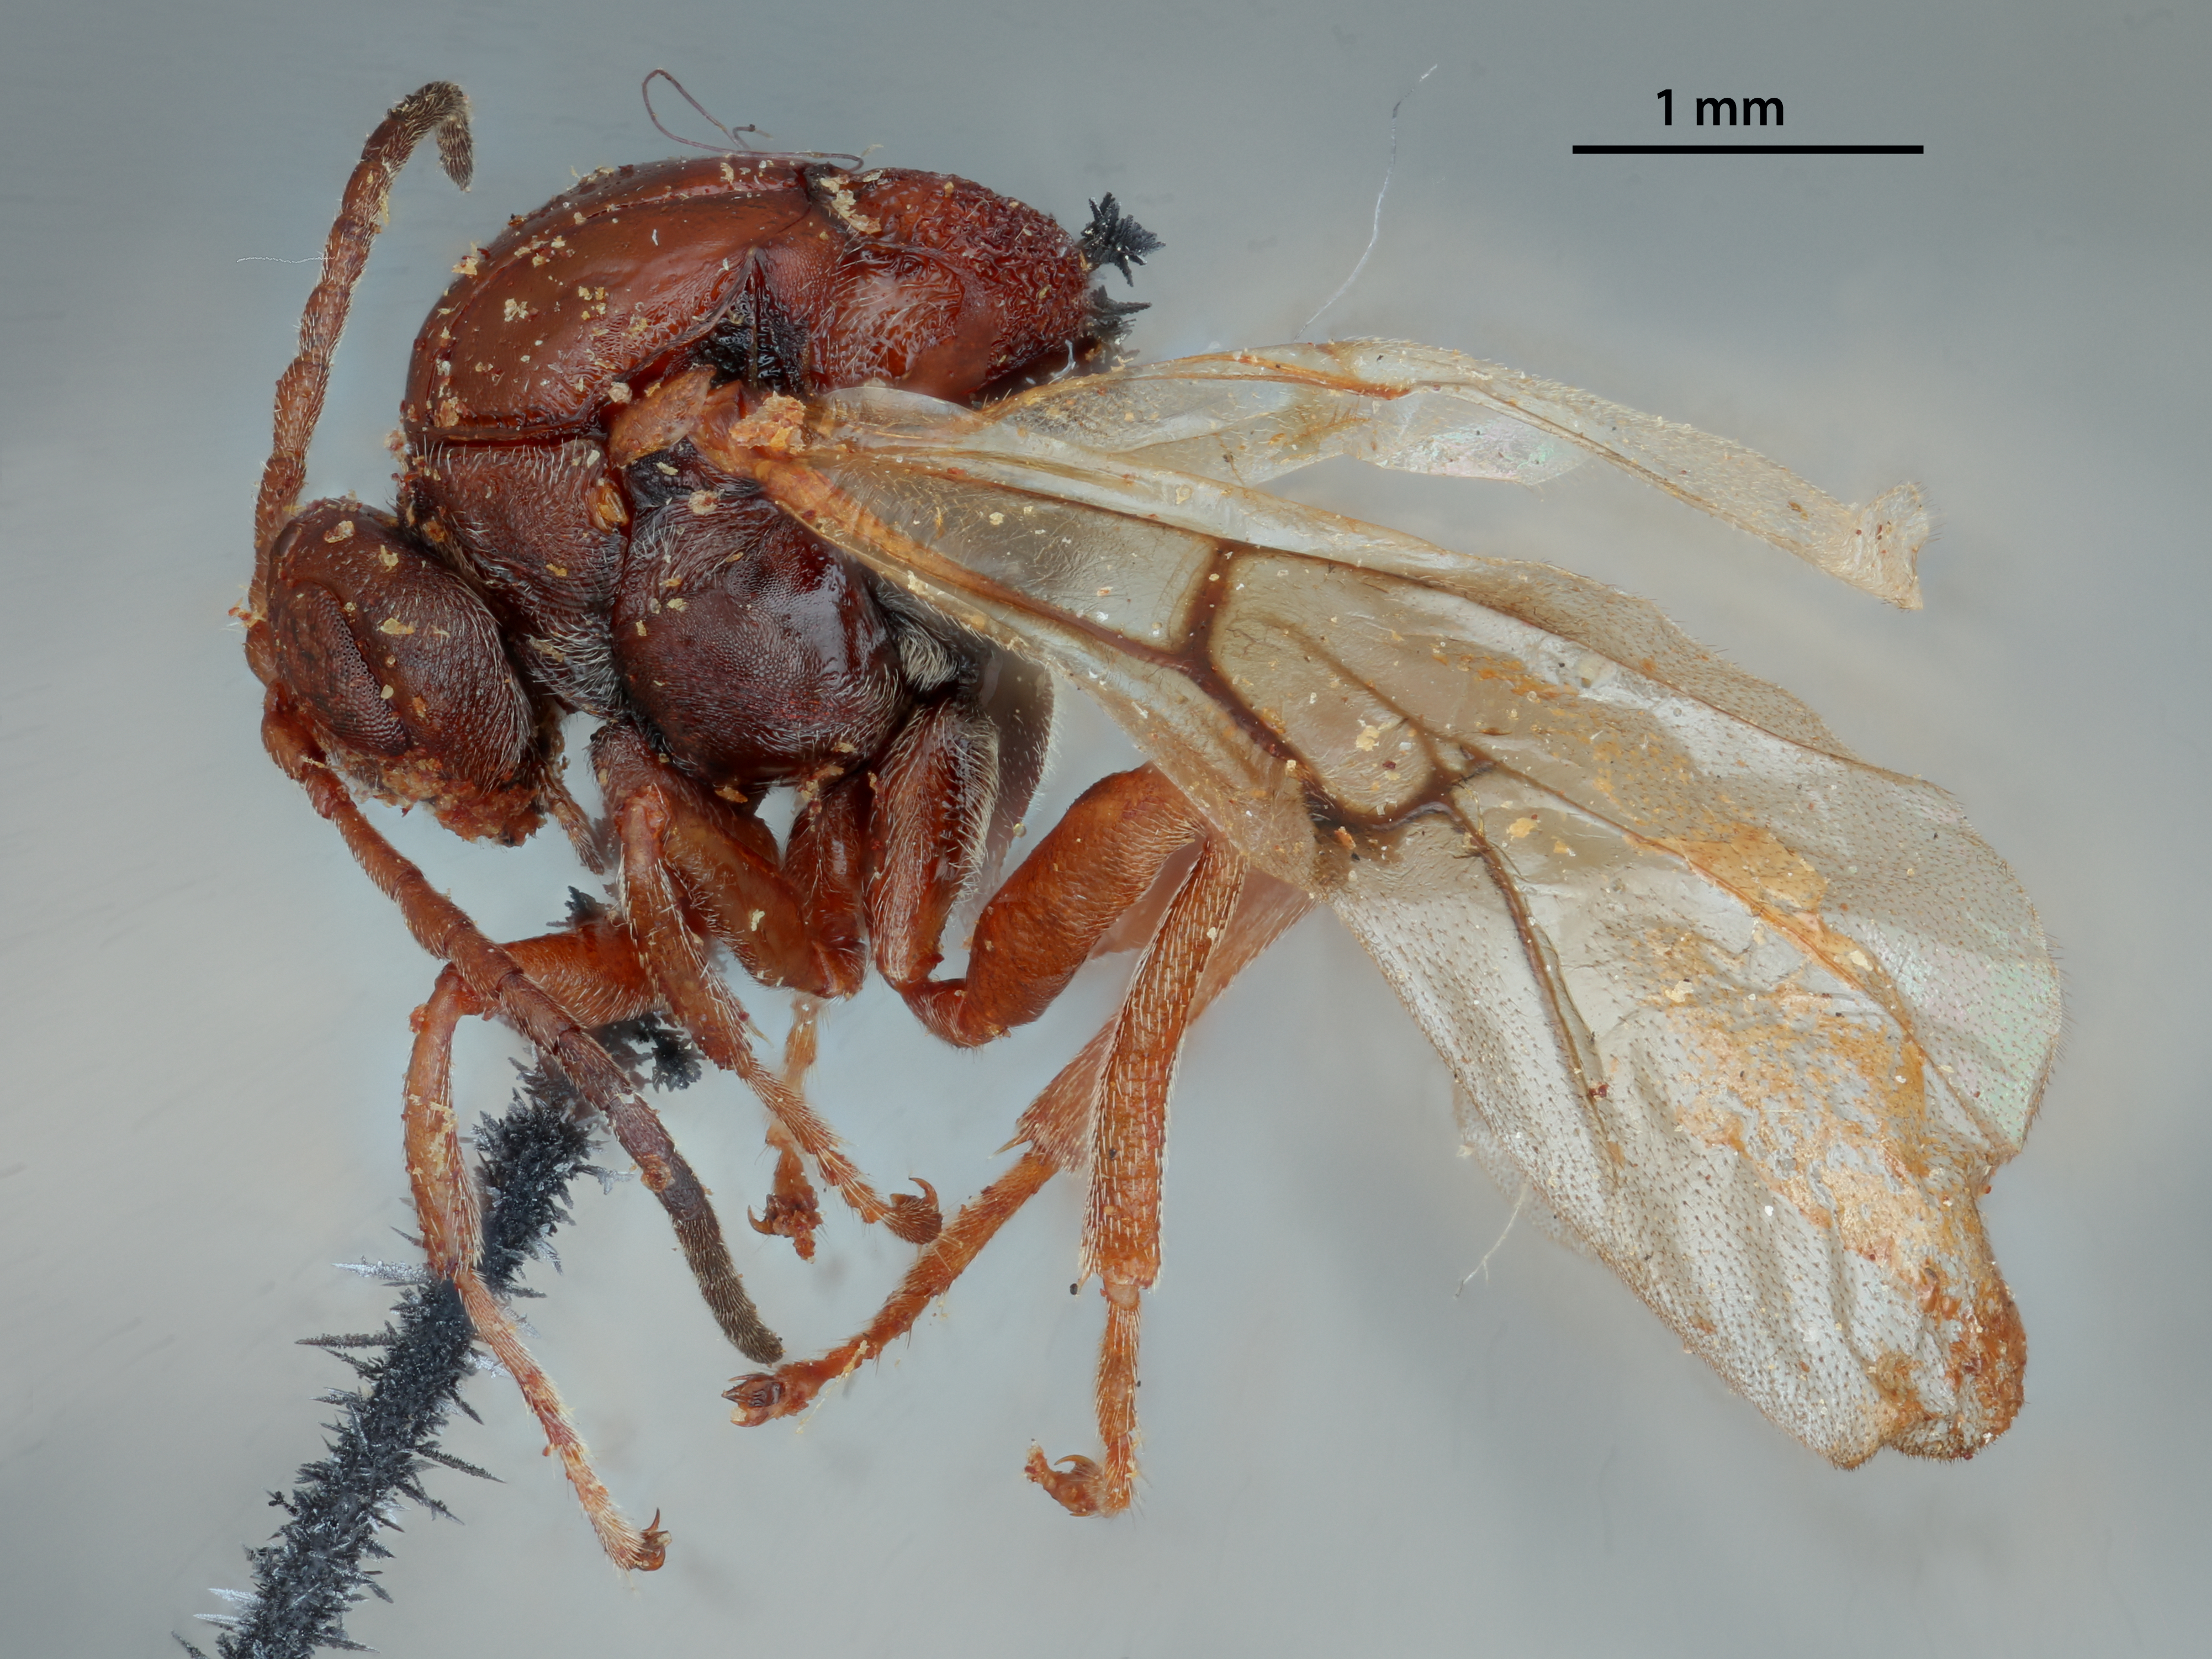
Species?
Andricus imbricariae
